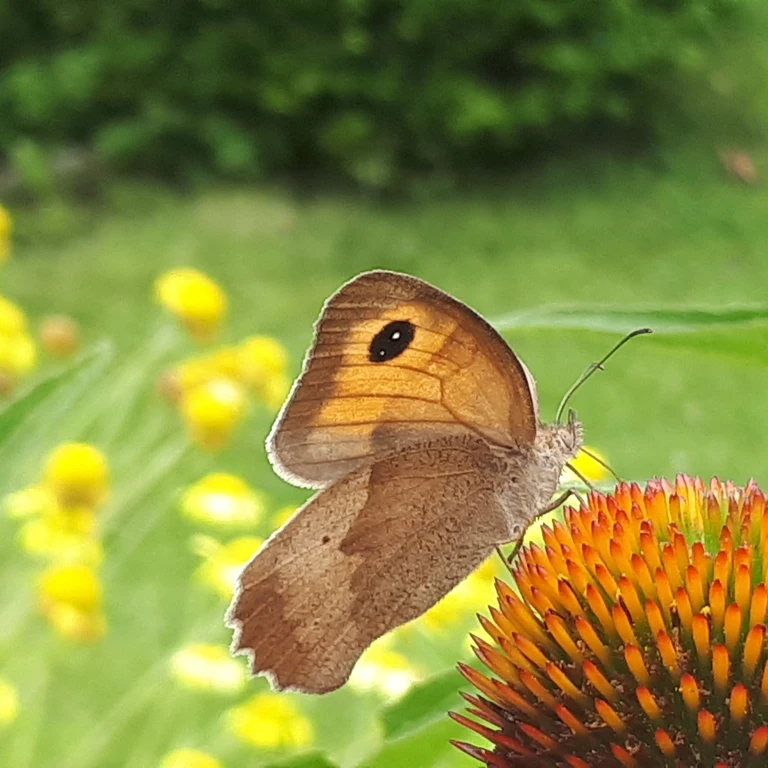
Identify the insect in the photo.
Maniola jurtina
